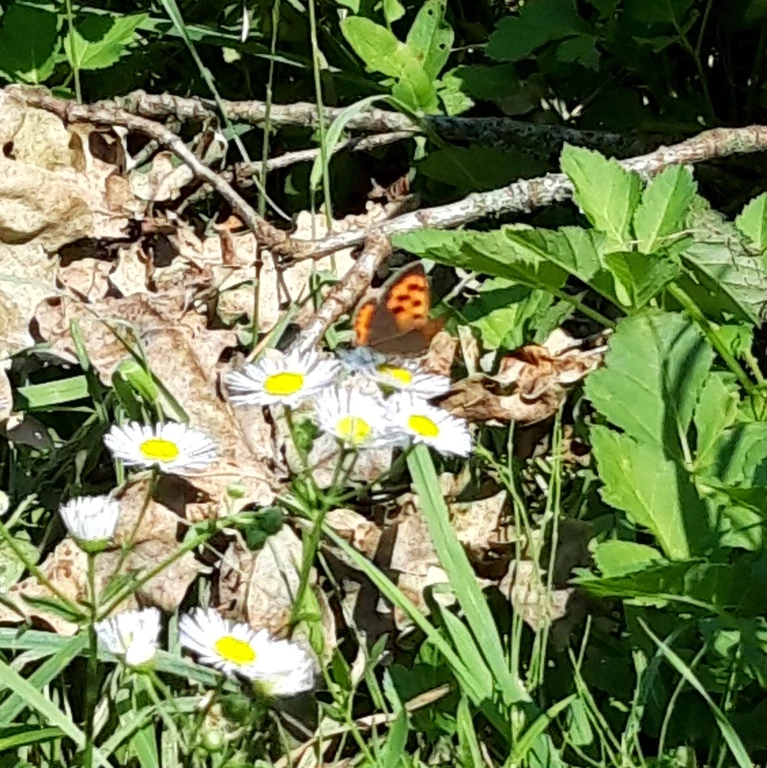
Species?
Lycaena phlaeas
